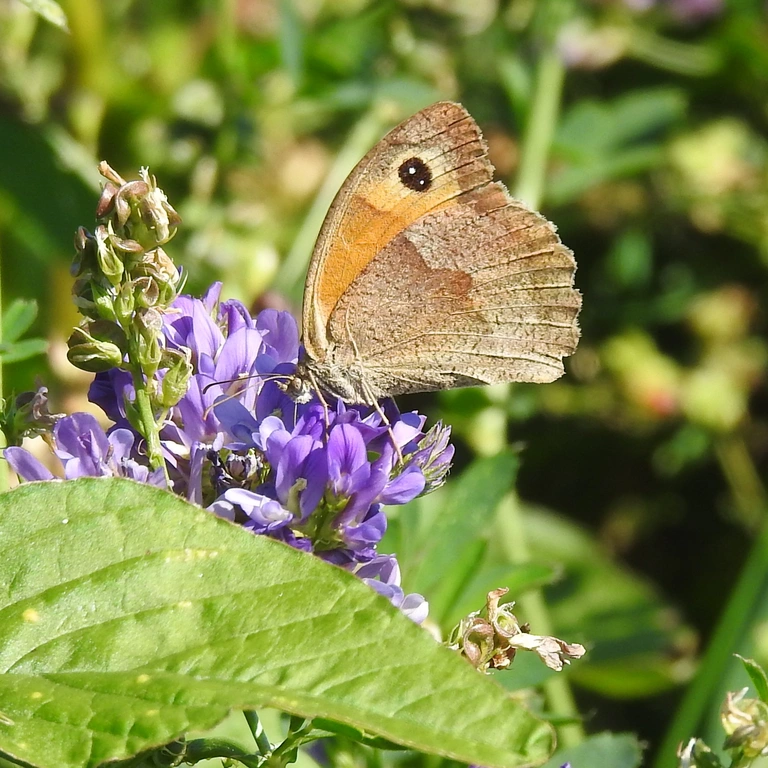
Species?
Maniola jurtina
